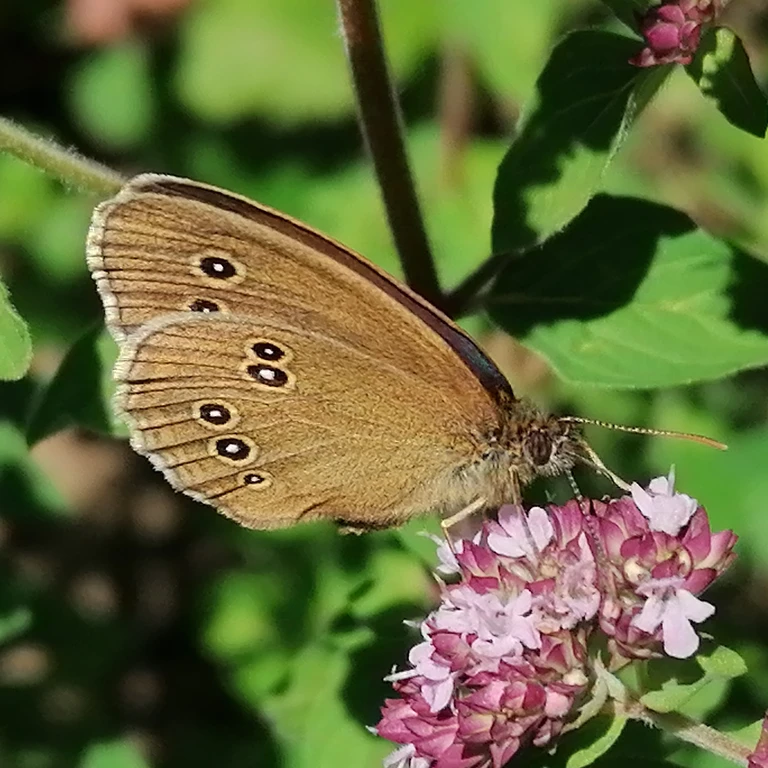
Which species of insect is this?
Aphantopus hyperantus
